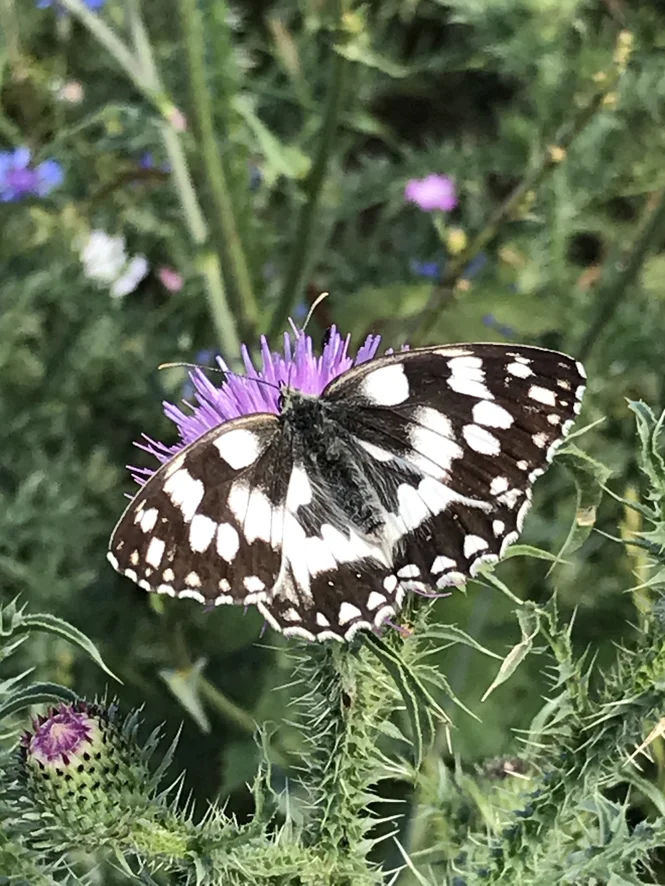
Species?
Melanargia galathea
